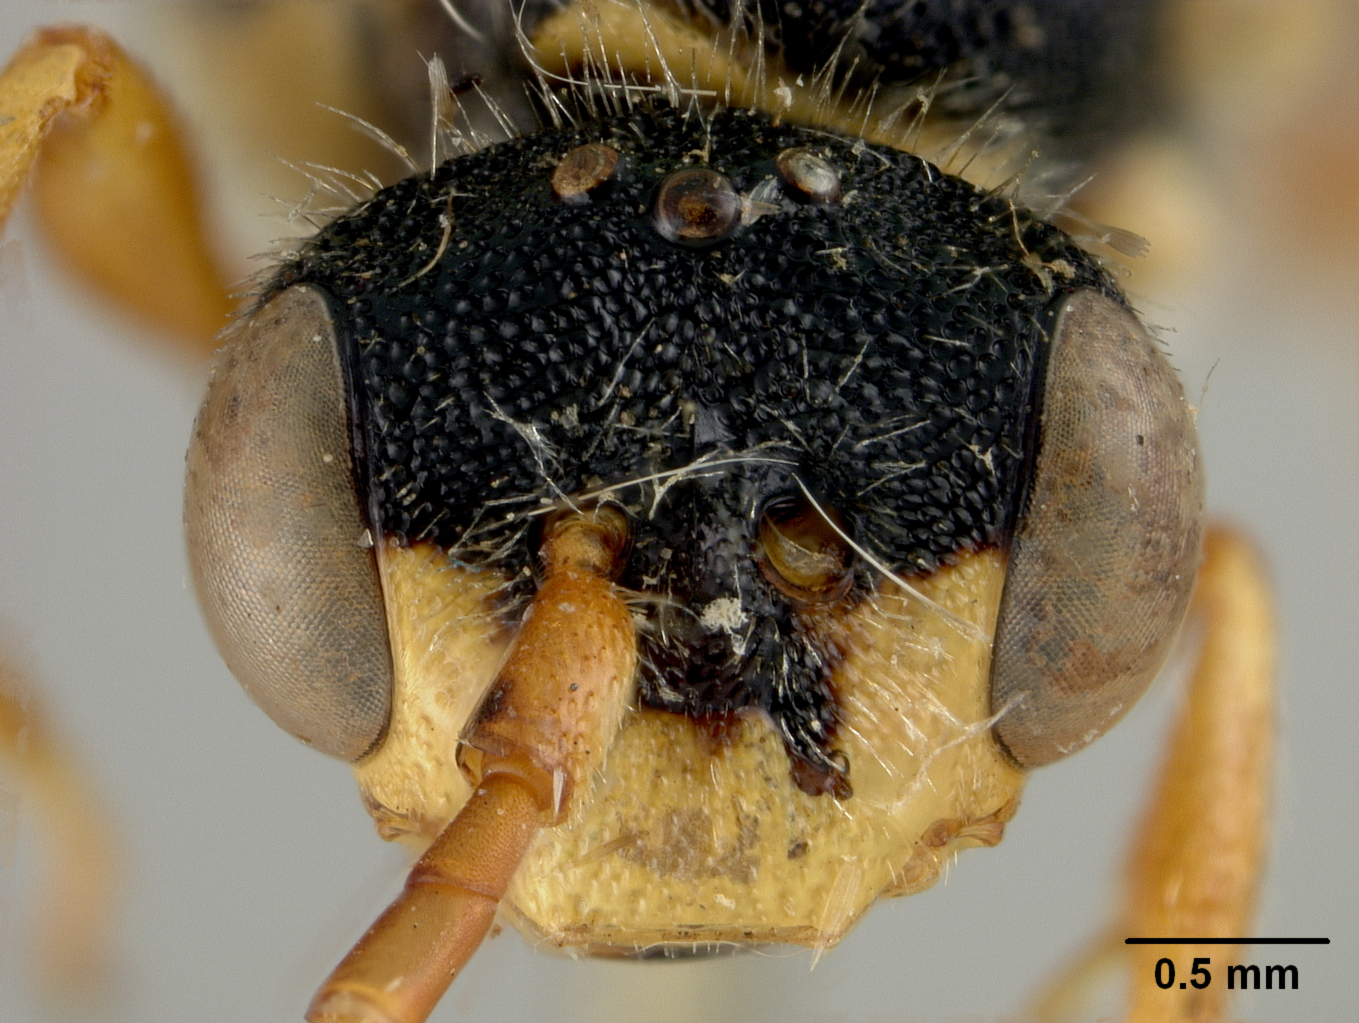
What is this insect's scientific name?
Nomada gillettei
